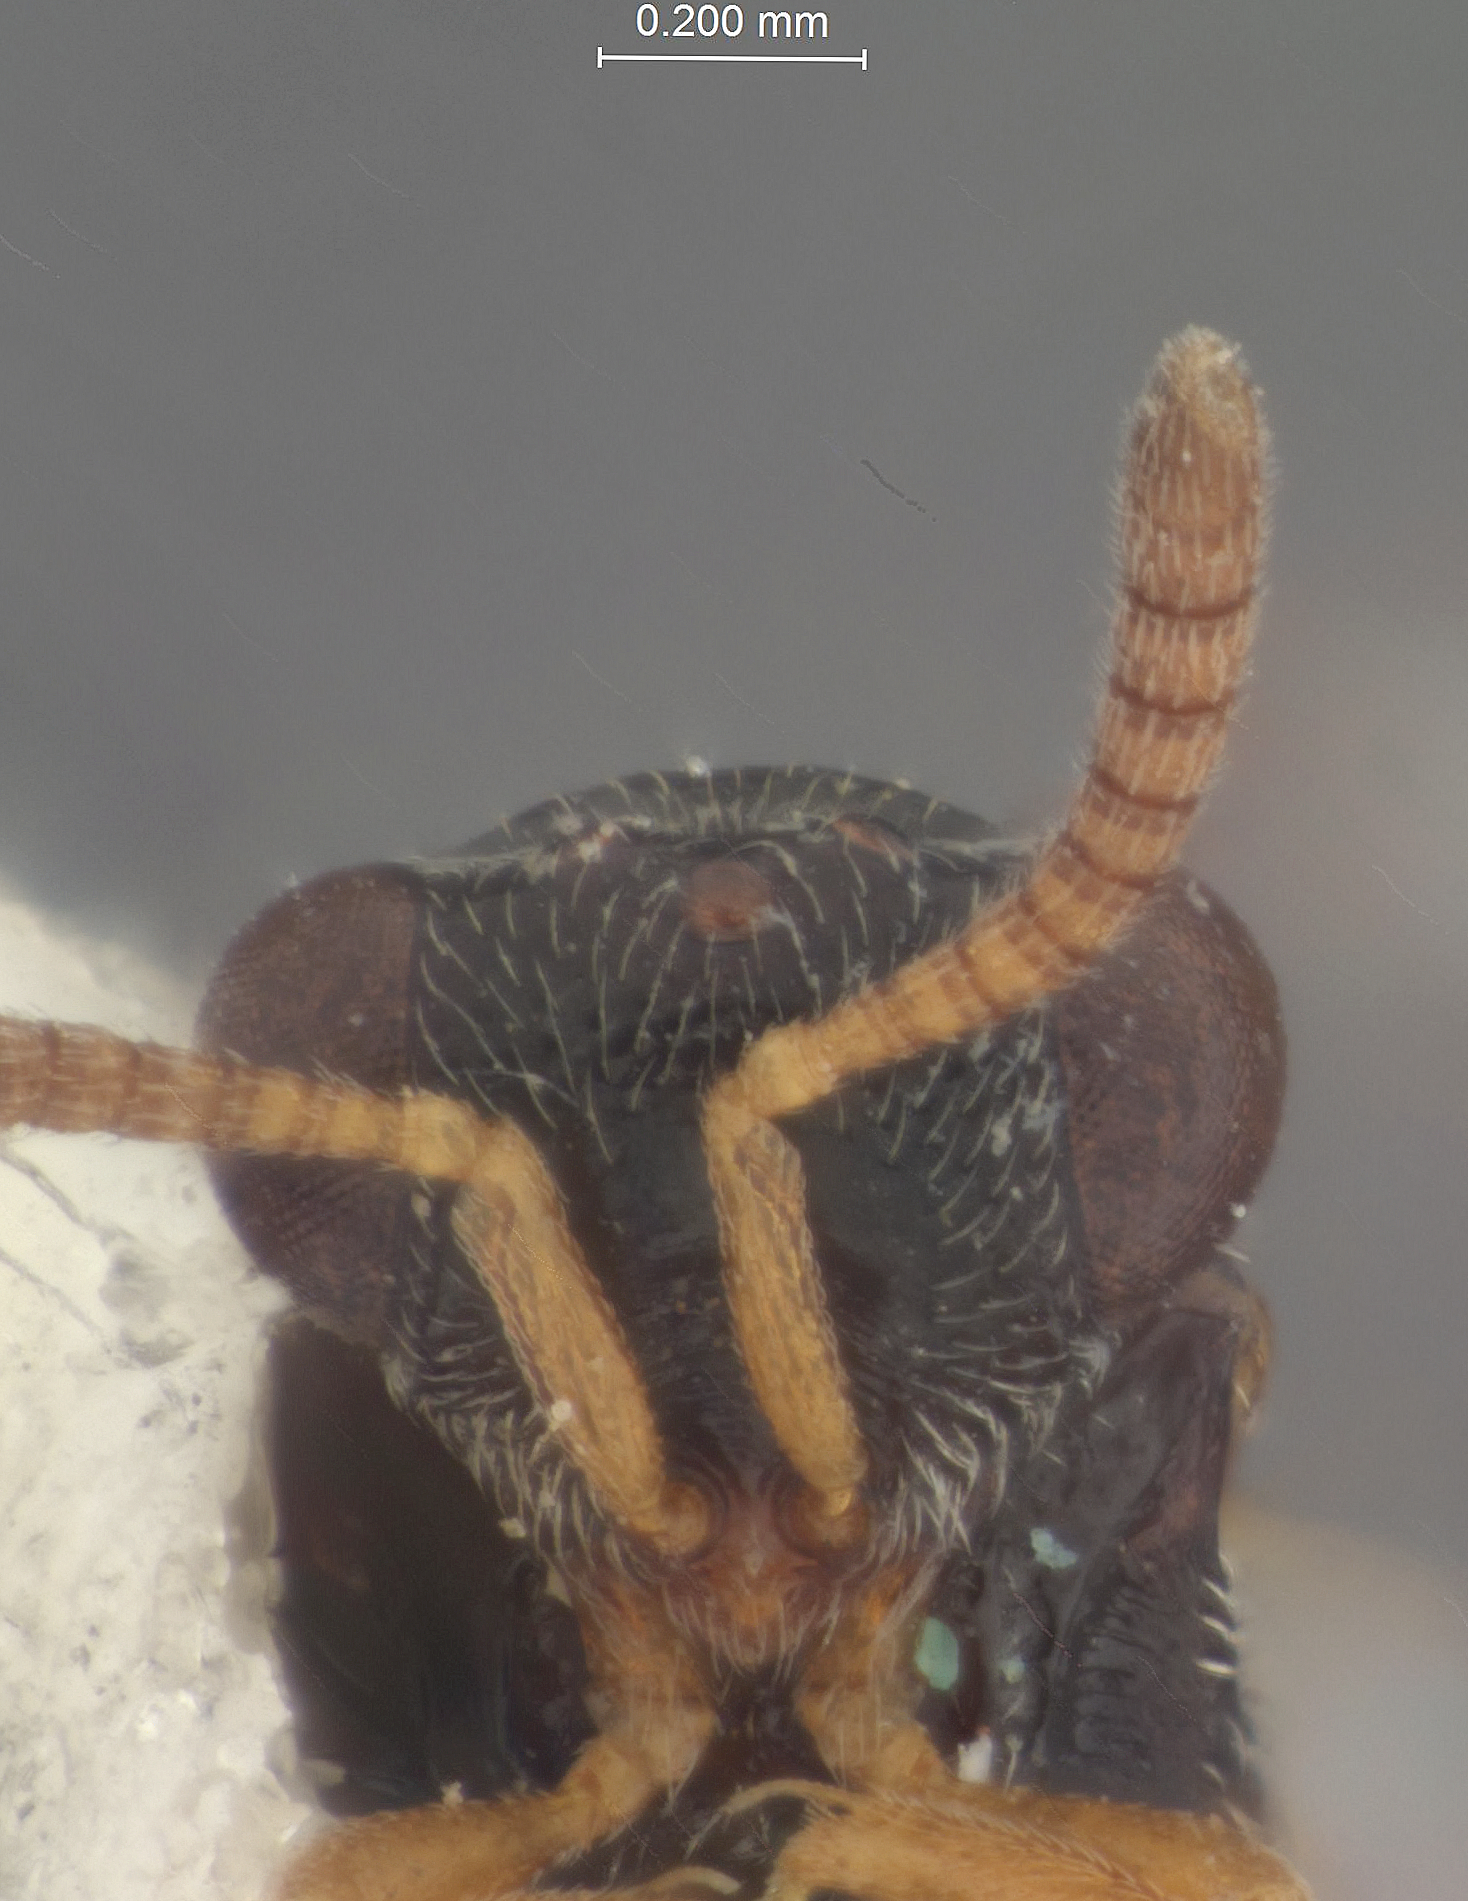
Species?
Chalcitella borivilia
